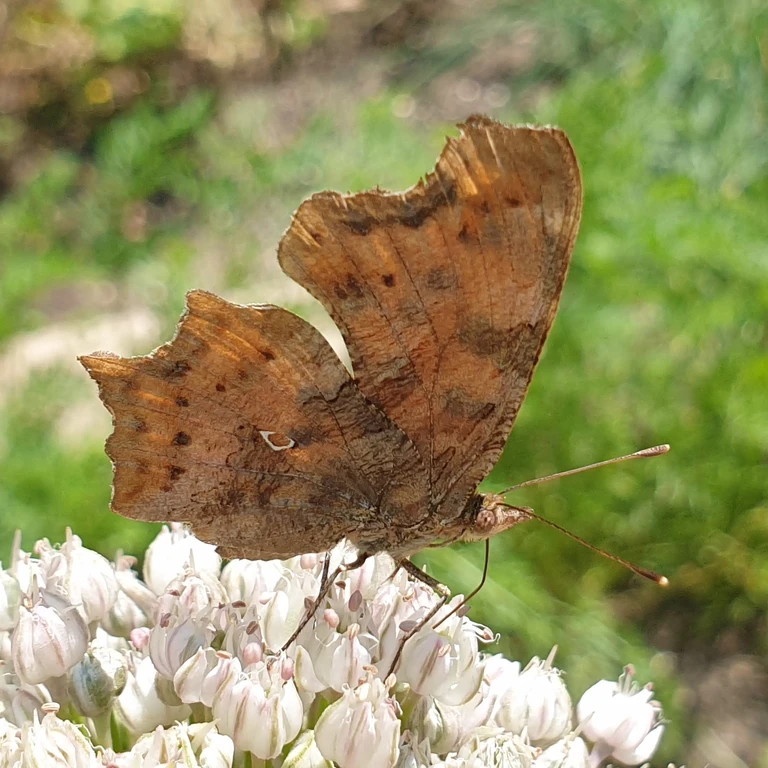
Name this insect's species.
Polygonia c-album
